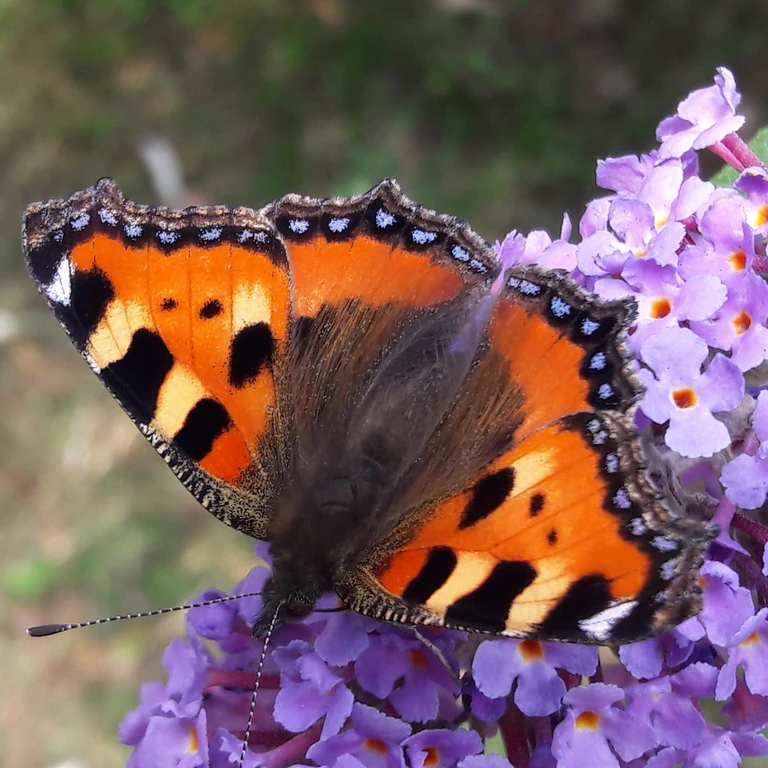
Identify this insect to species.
Aglais urticae
